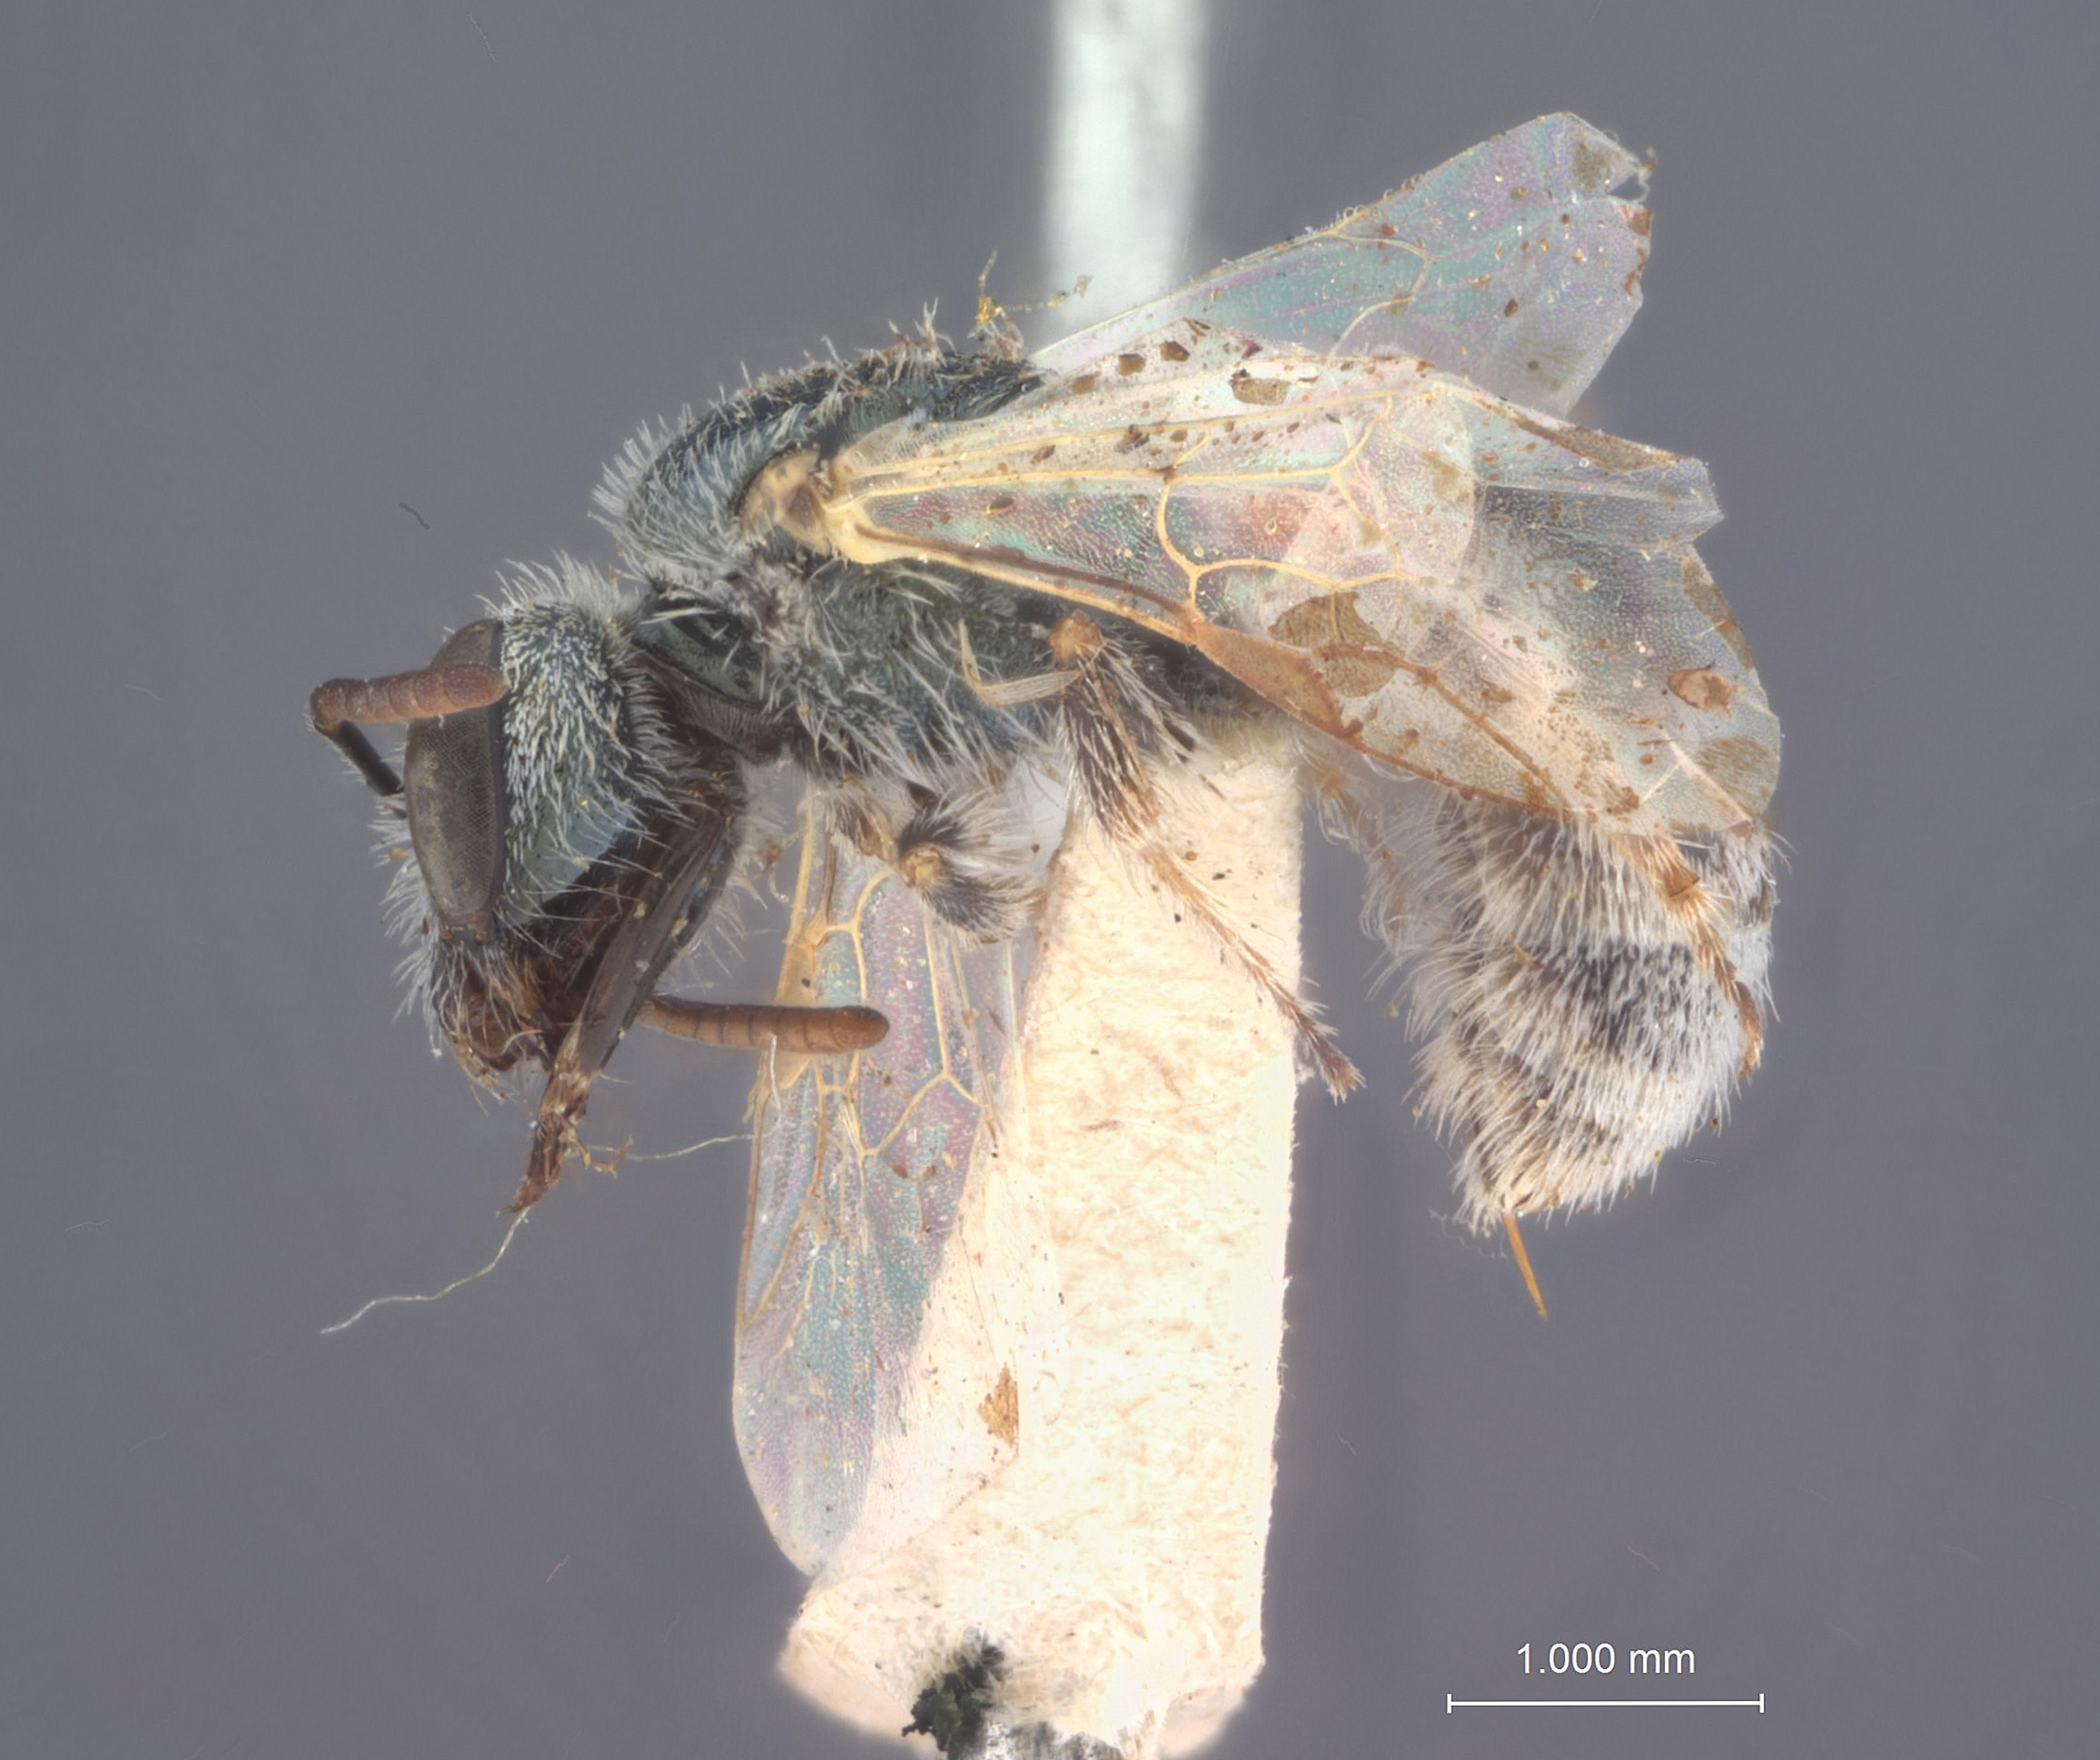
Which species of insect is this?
Halictus hyalinus
